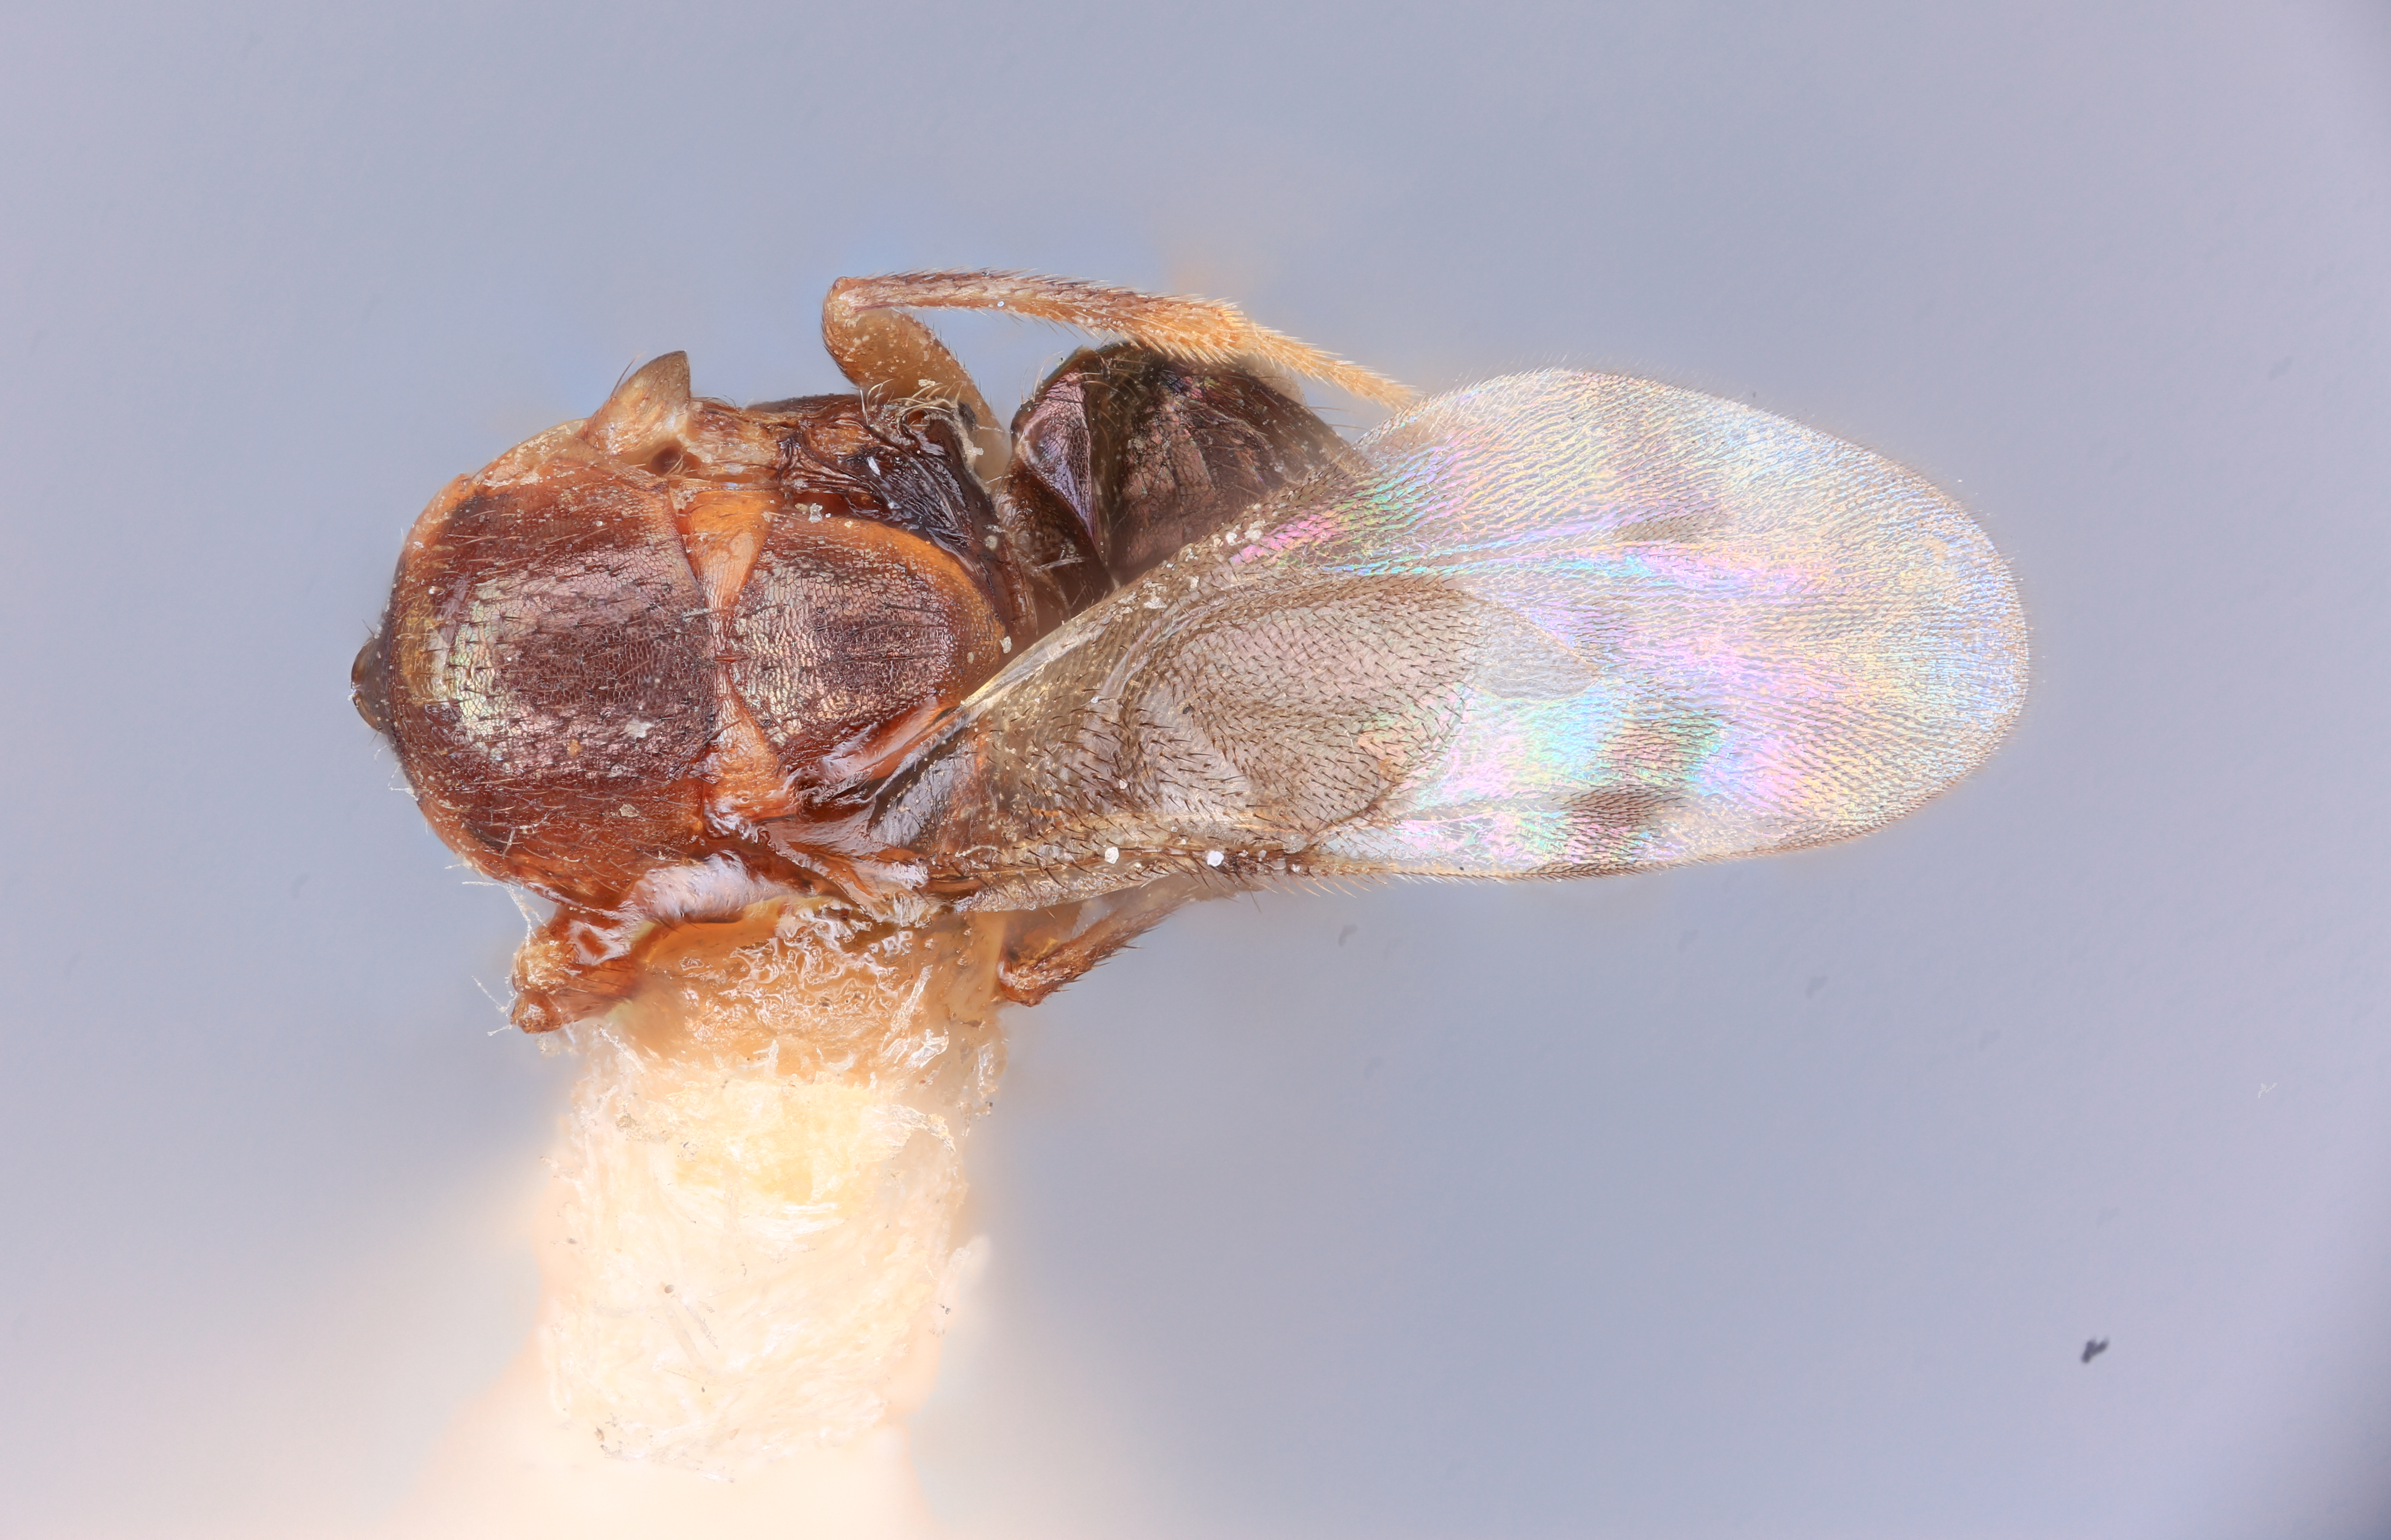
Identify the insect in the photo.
Microterys okitsuensis
